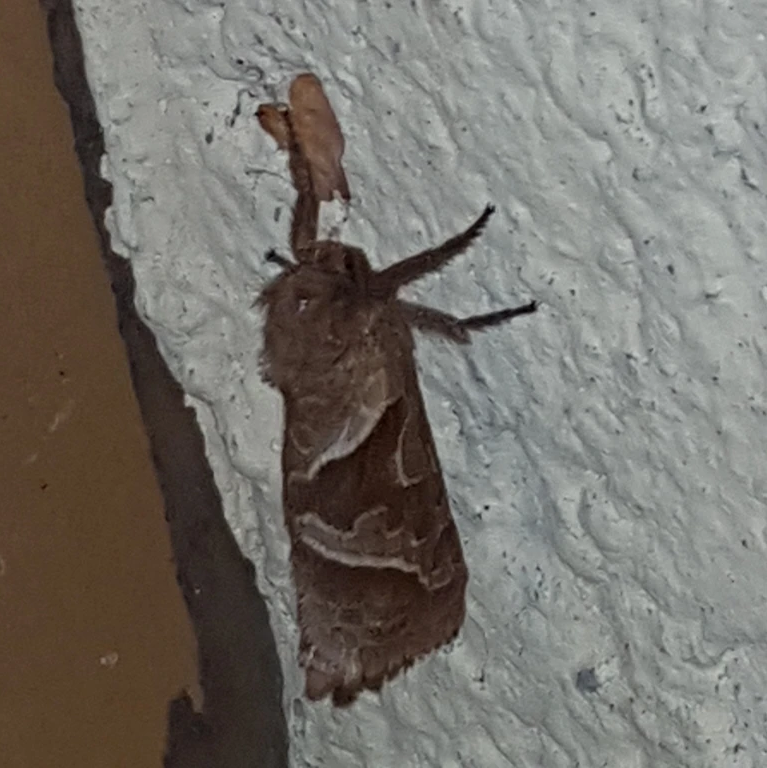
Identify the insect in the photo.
Triodia sylvina
